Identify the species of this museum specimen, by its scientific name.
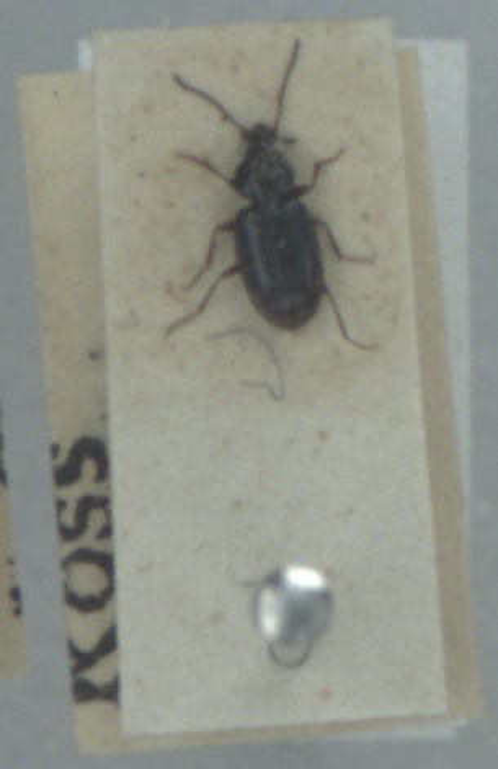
Bembidion guttula
